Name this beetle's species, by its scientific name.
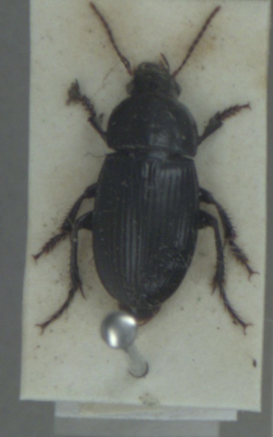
Harpalus serripes
